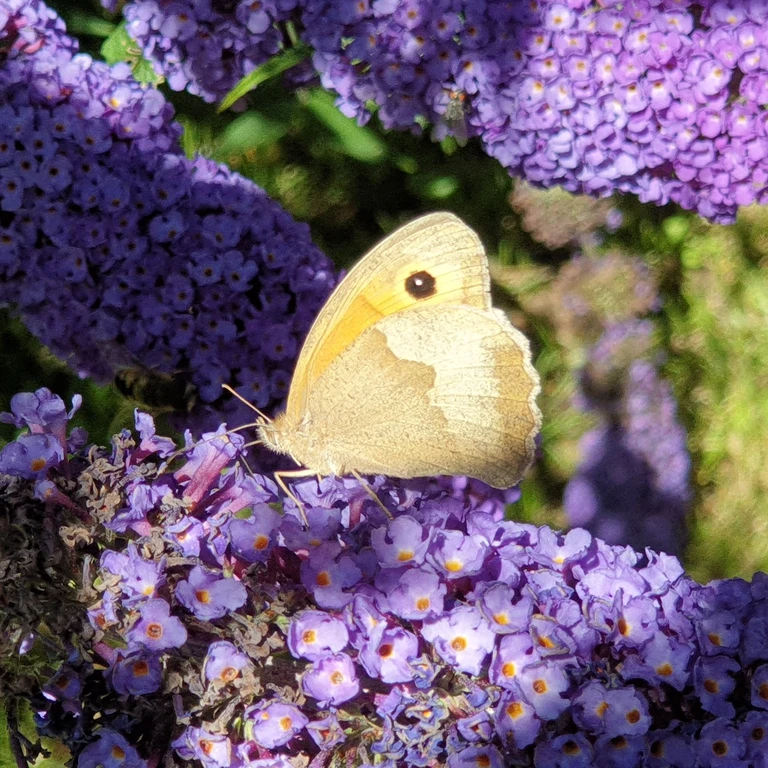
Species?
Maniola jurtina
